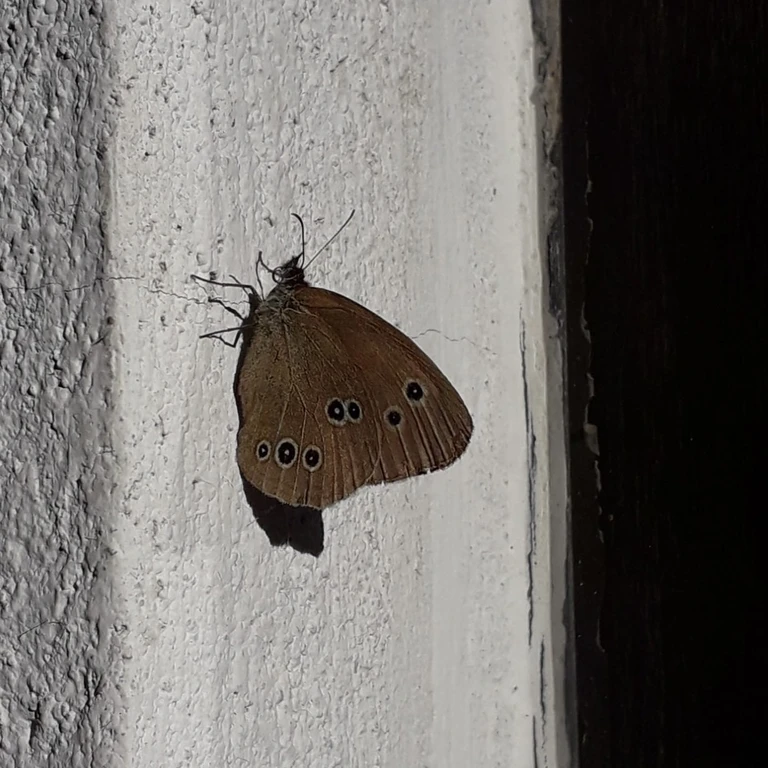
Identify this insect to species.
Aphantopus hyperantus
